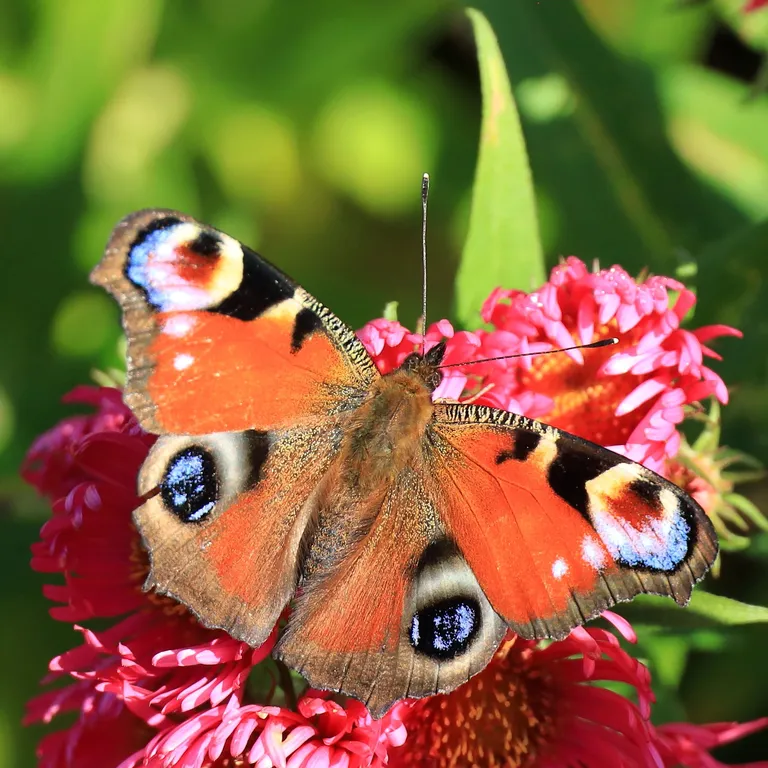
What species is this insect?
Aglais io
